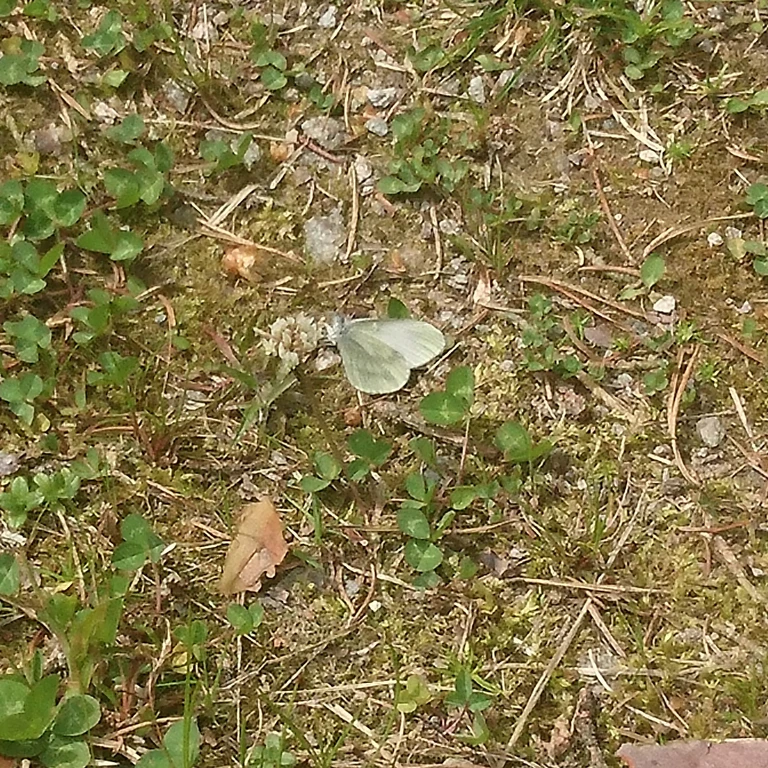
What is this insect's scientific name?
Leptidea sinapis/juvernica
